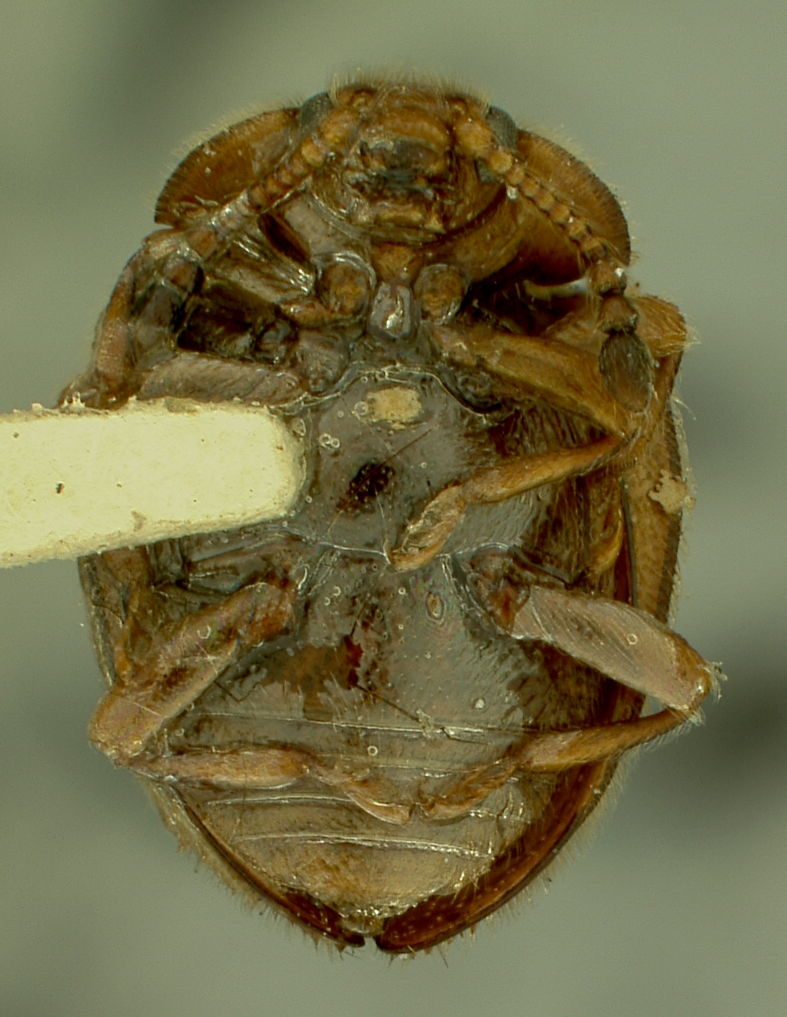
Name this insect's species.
Stenotarsus monrovius
